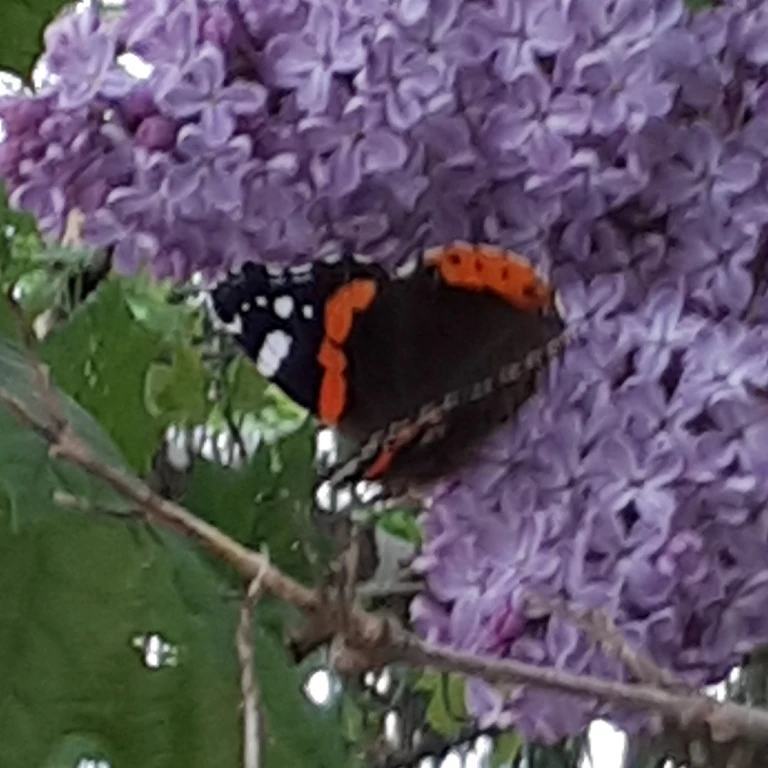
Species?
Vanessa atalanta
